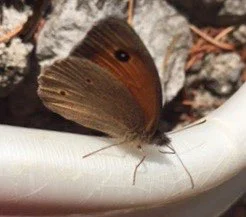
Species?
Maniola jurtina
